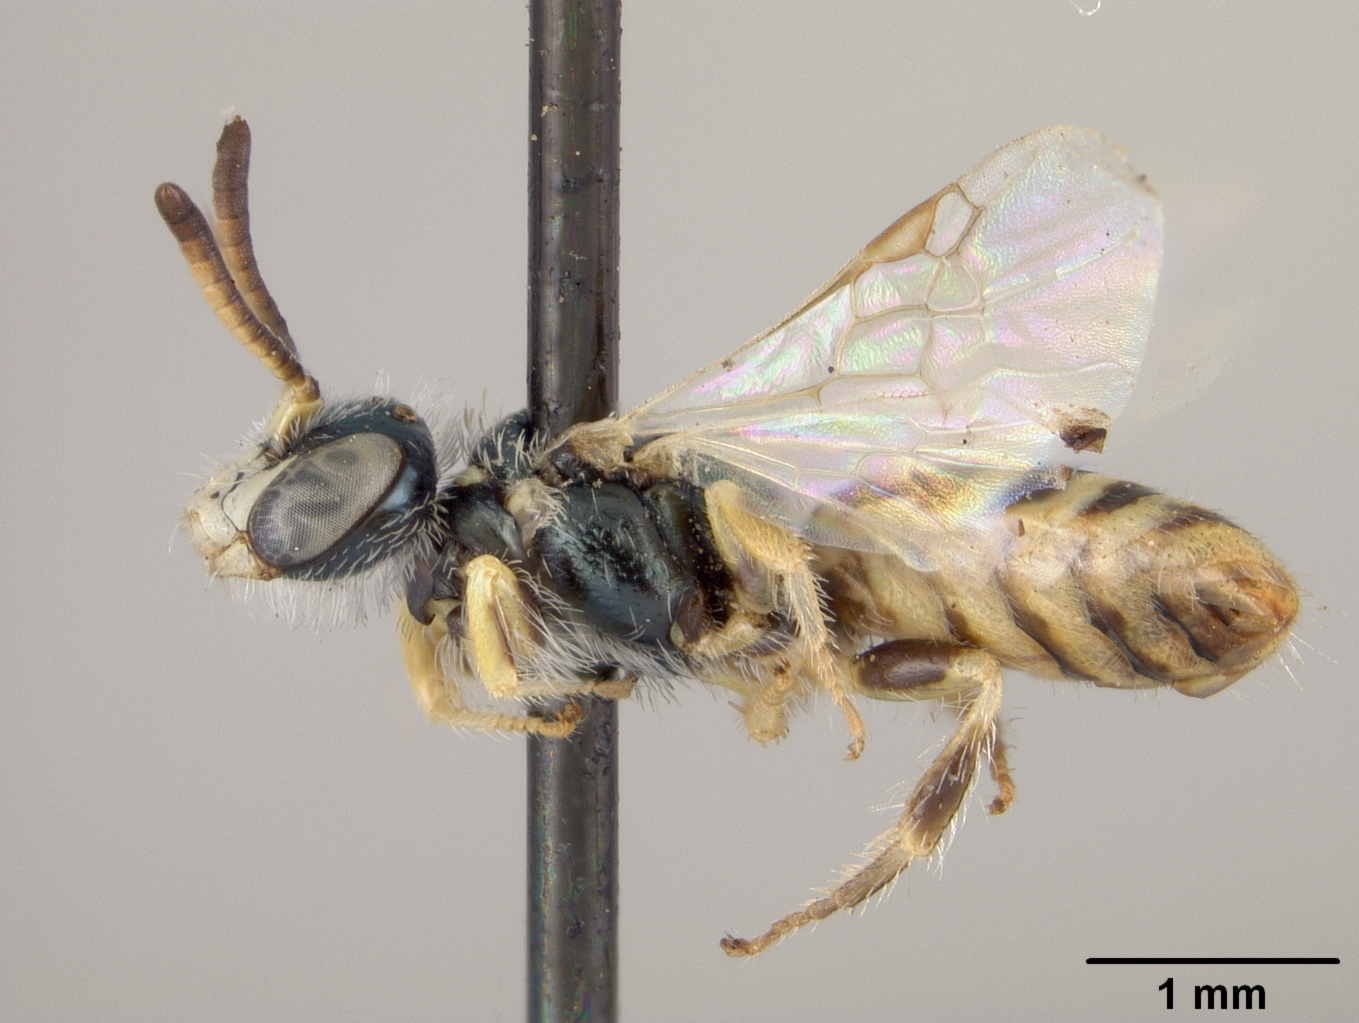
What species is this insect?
Perdita wilmattae
